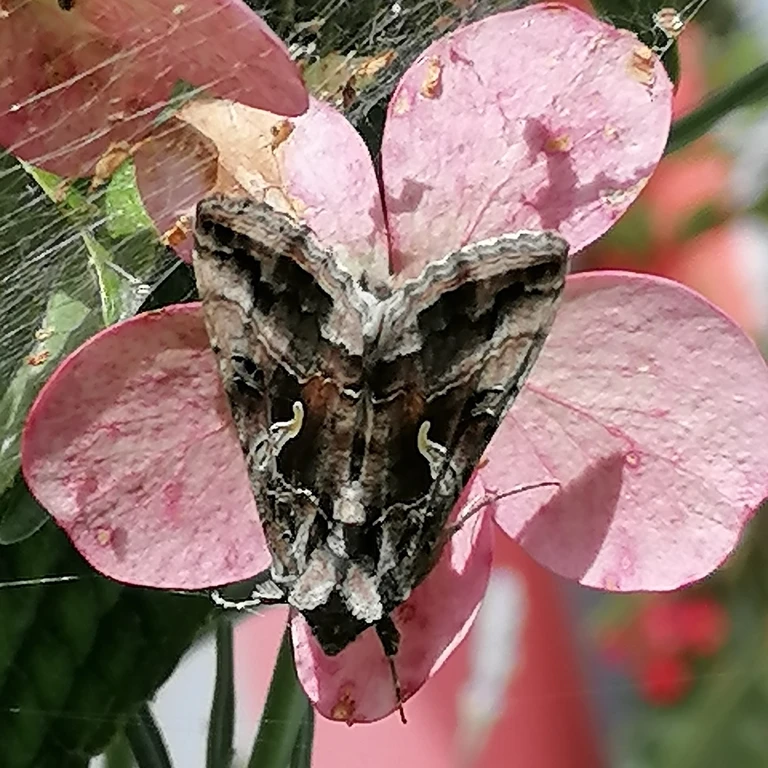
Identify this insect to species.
Autographa gamma
